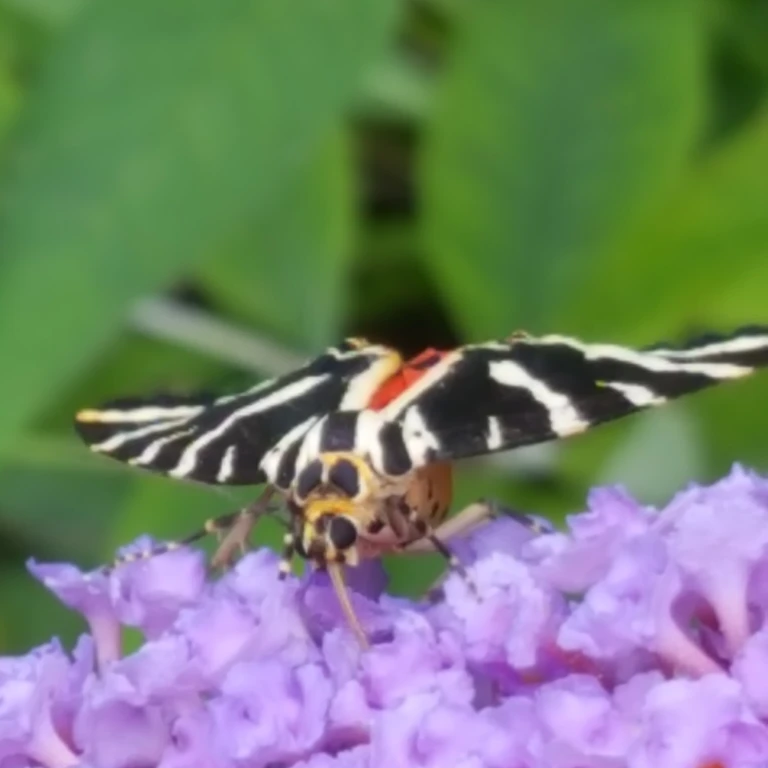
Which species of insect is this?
Euplagia quadripunctaria
